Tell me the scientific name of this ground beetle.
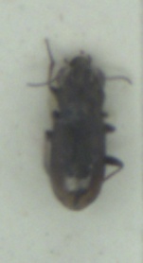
Notiophilus biguttatus
